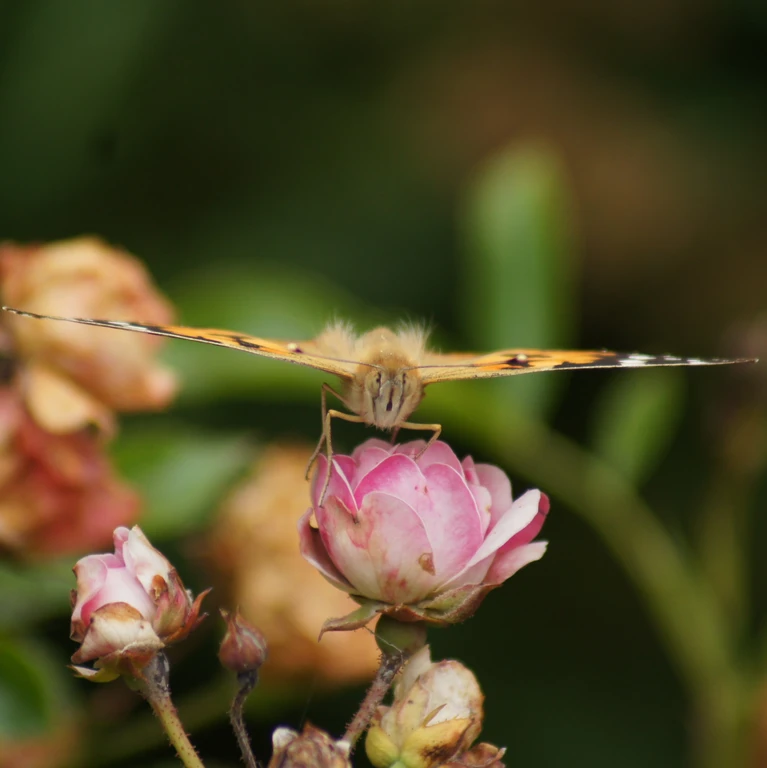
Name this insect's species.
Vanessa cardui
